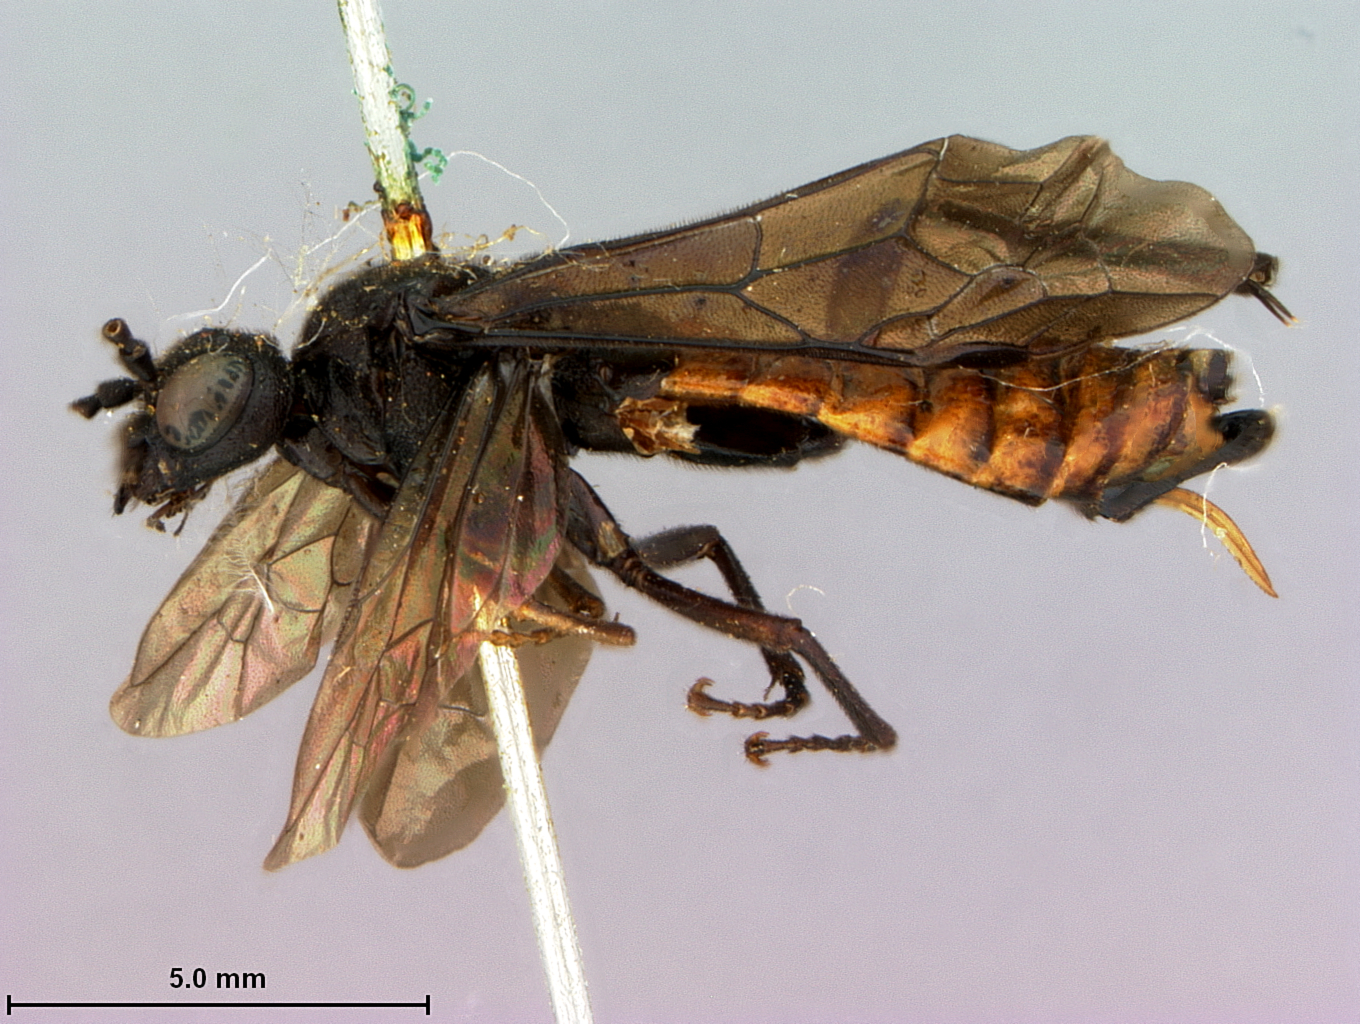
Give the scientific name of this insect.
Lagium erythrogastrum
